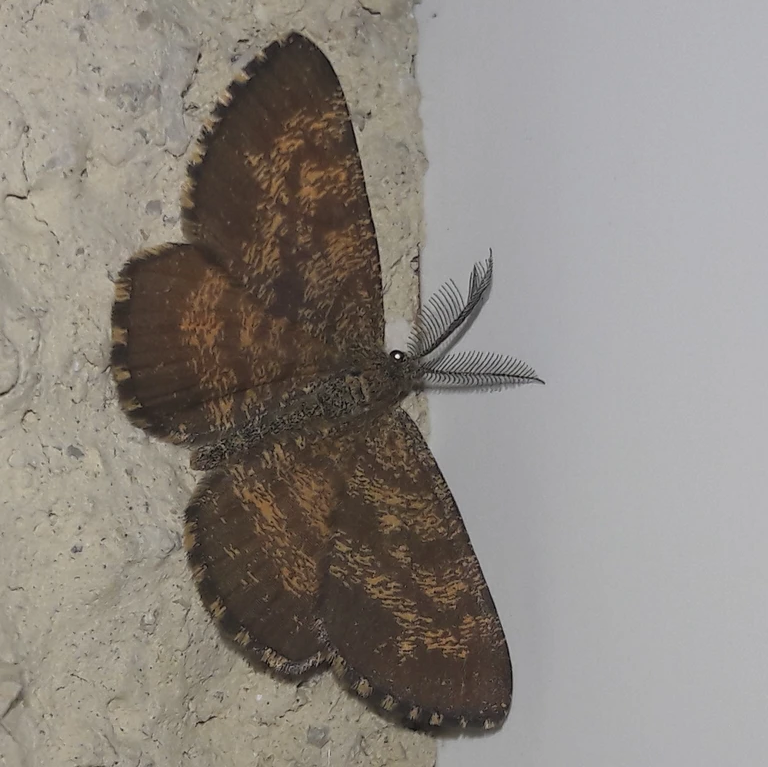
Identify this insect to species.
Ematurga atomaria
